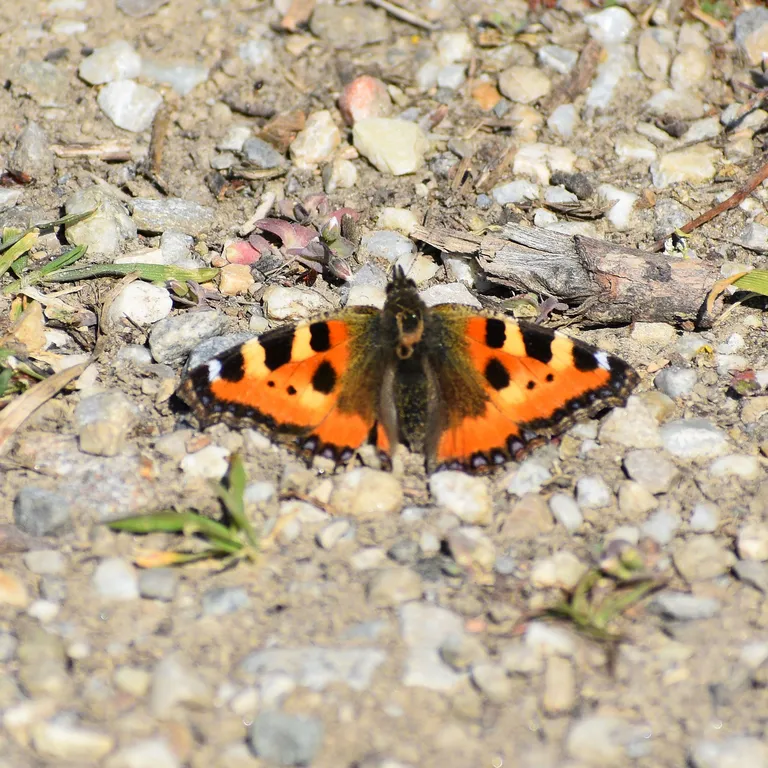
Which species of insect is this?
Aglais urticae
